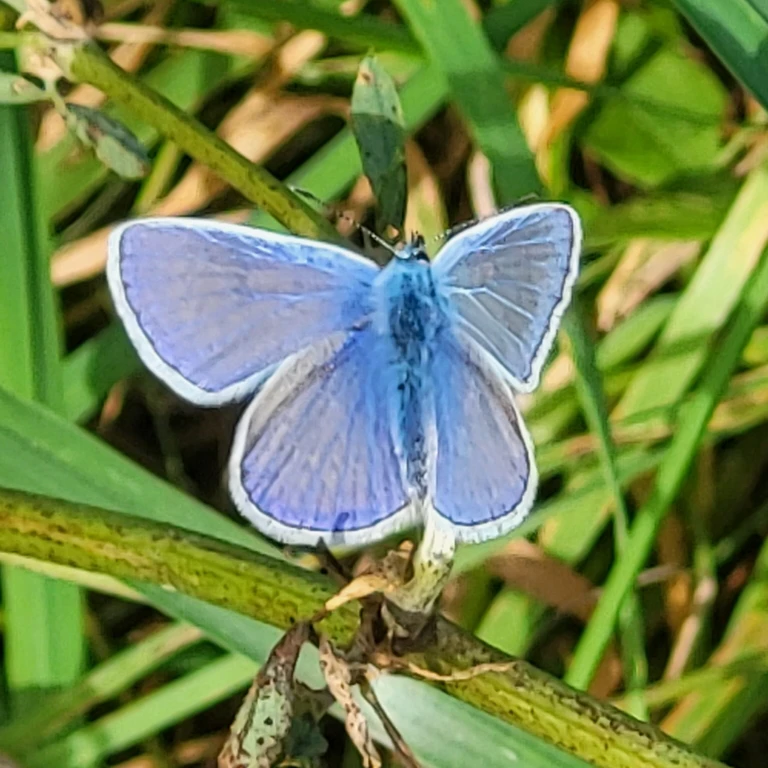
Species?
Polyommatus icarus
